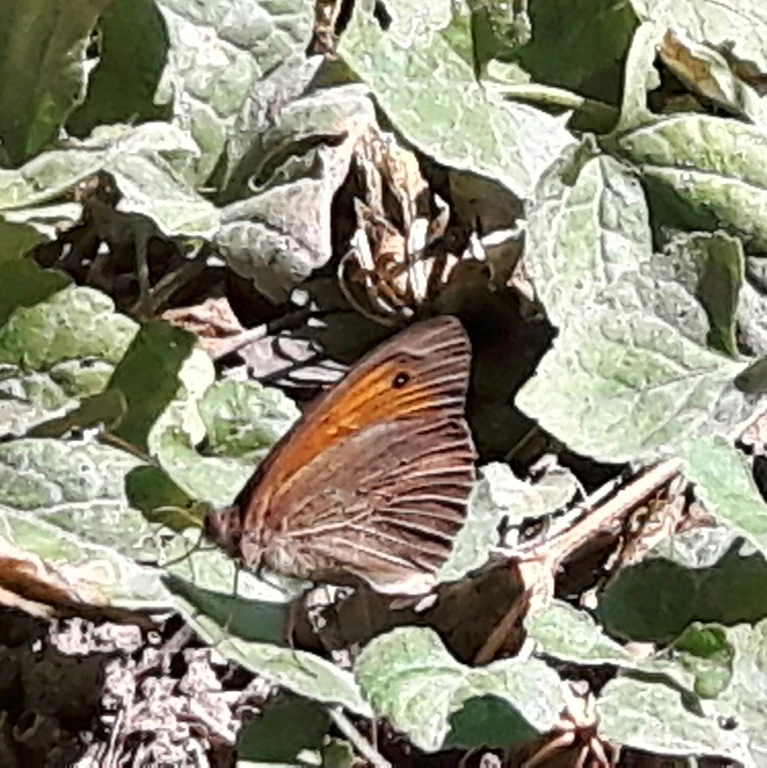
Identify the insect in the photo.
Maniola jurtina
